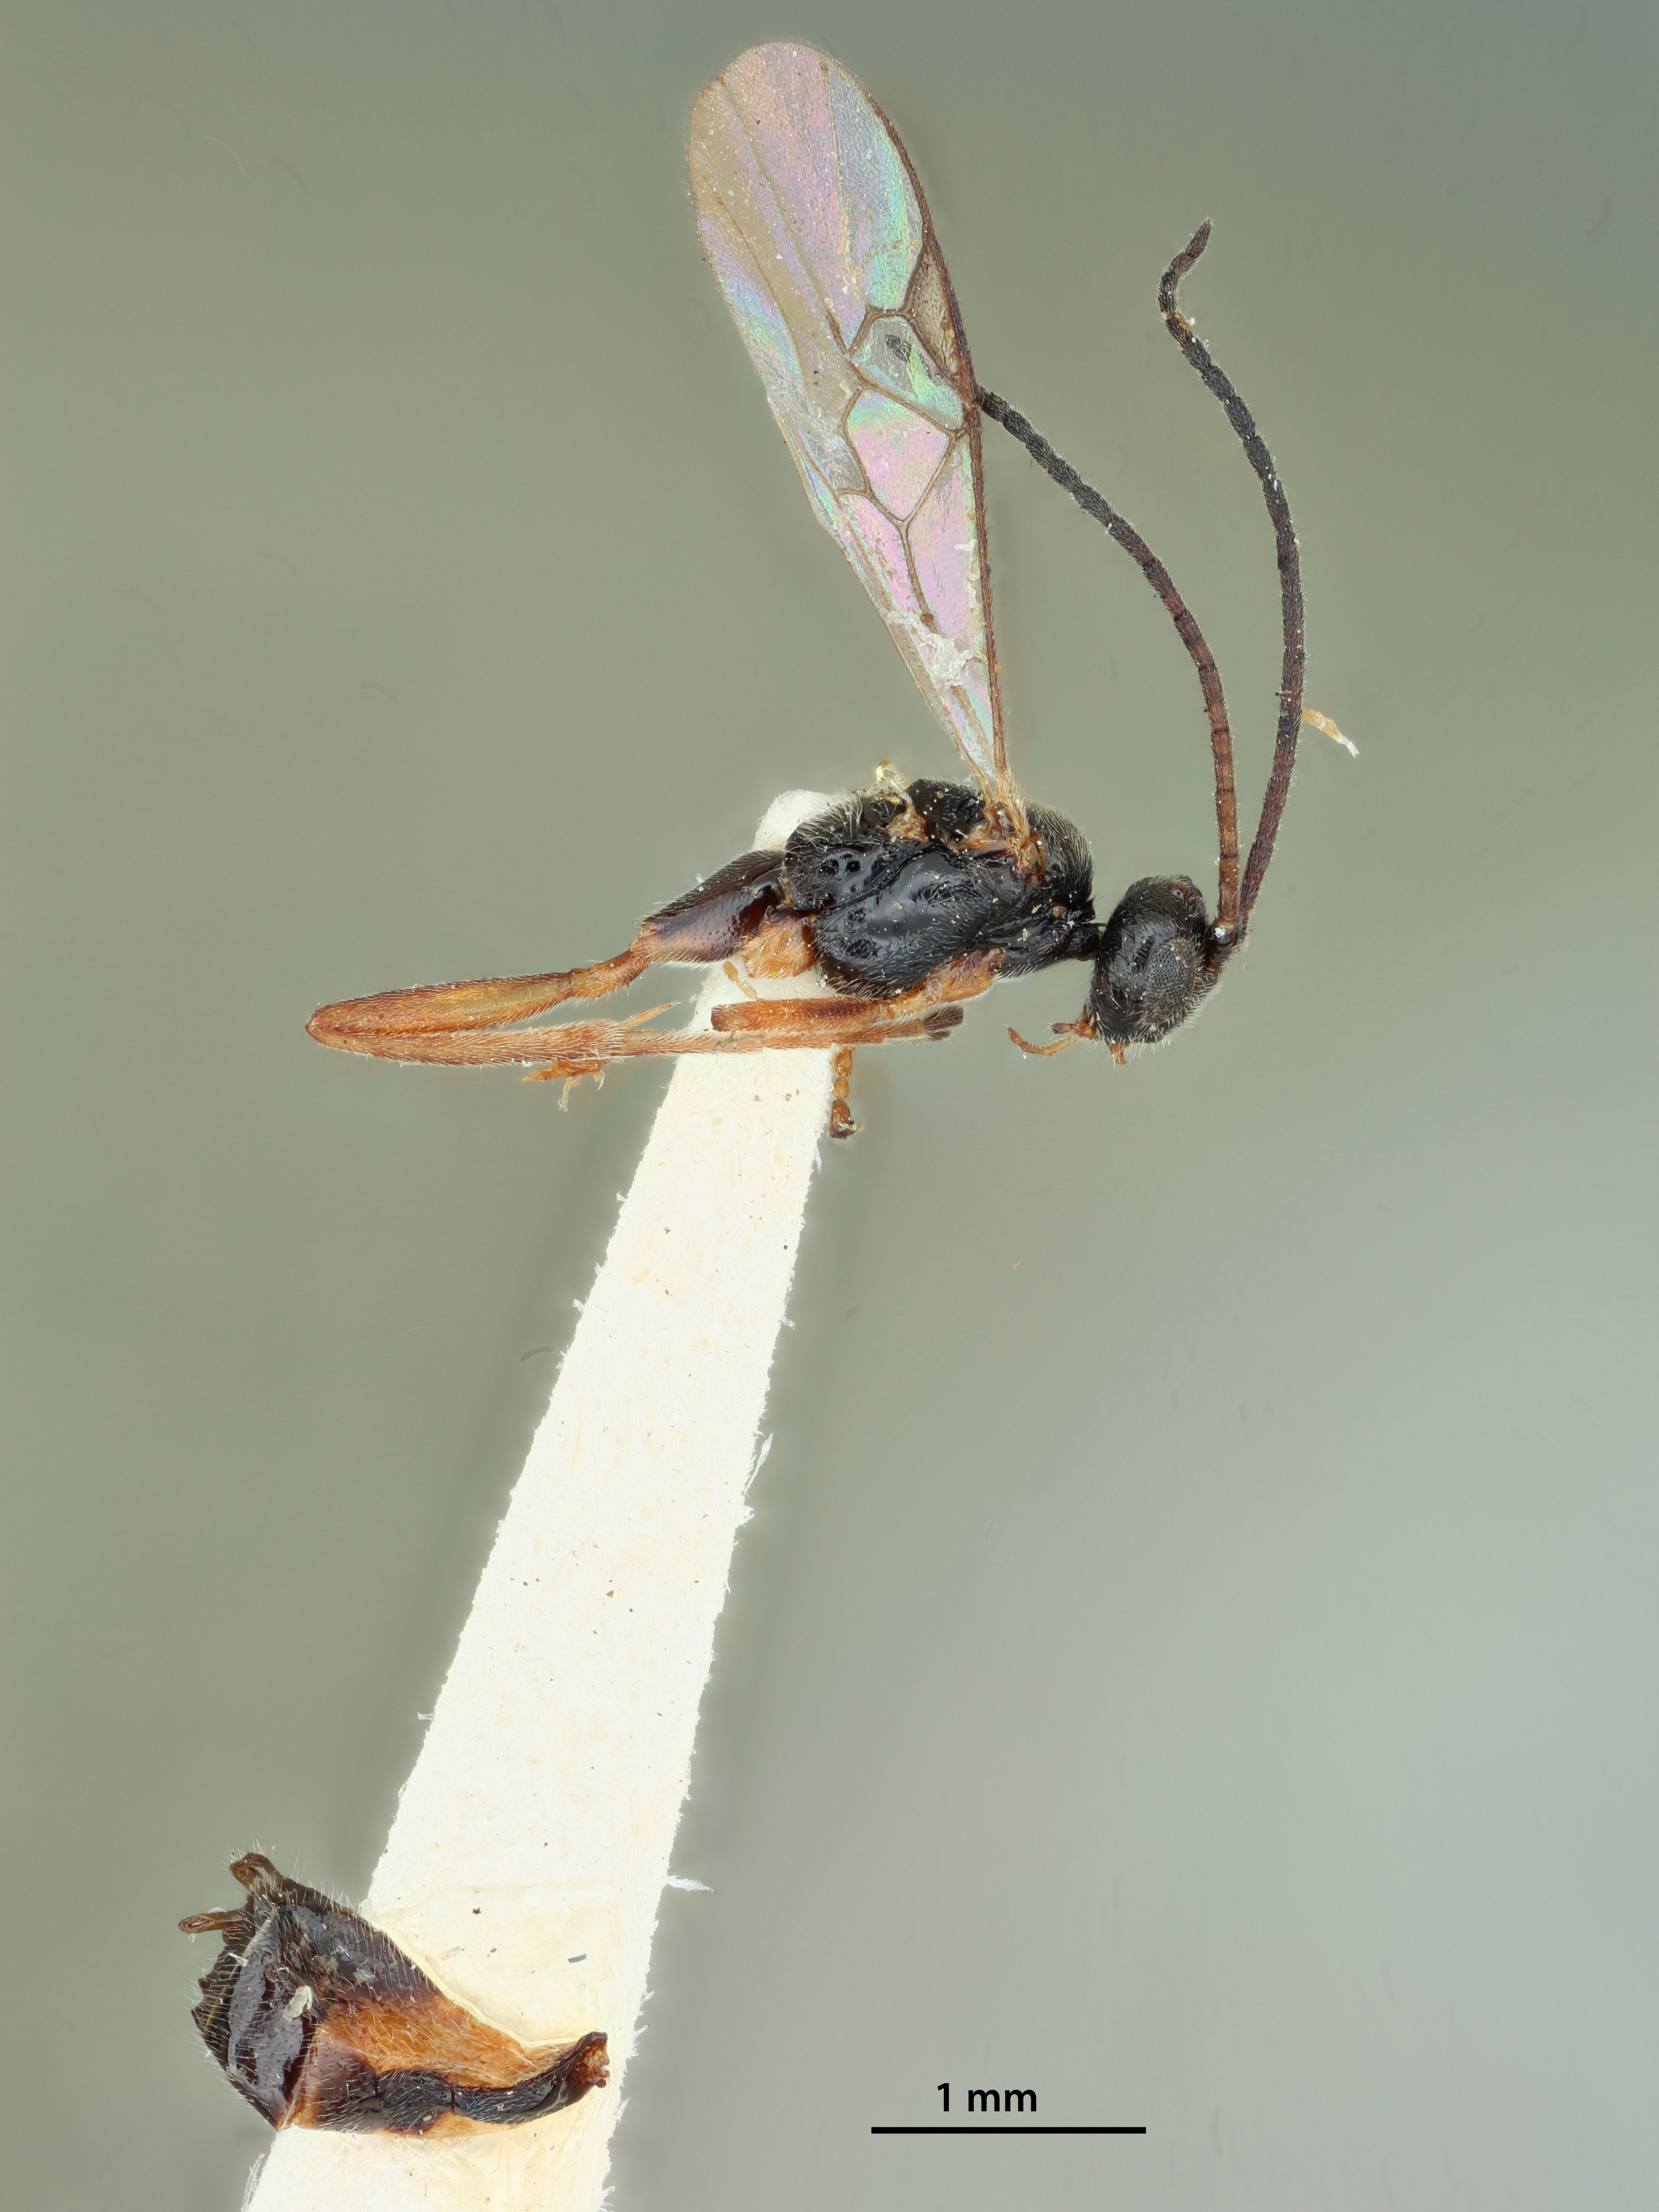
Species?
Protapanteles alticola
